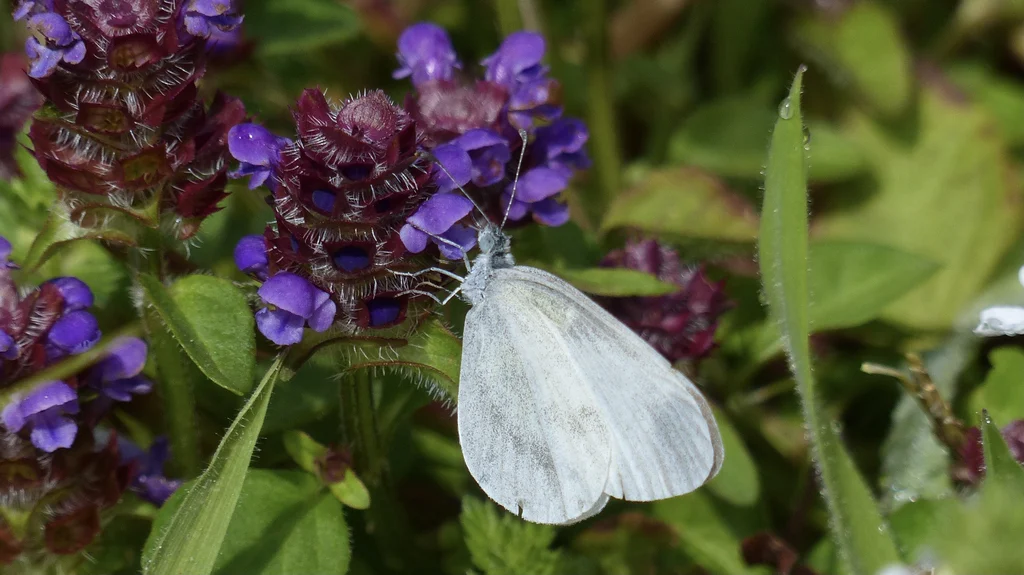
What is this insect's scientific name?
Leptidea sinapis/juvernica
